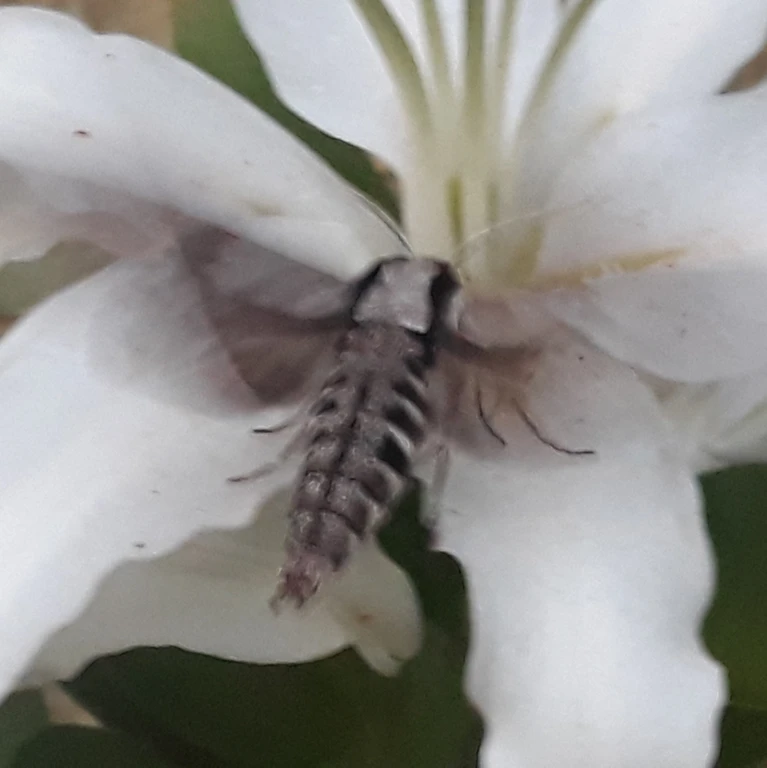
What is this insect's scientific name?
Sphinx pinastri
